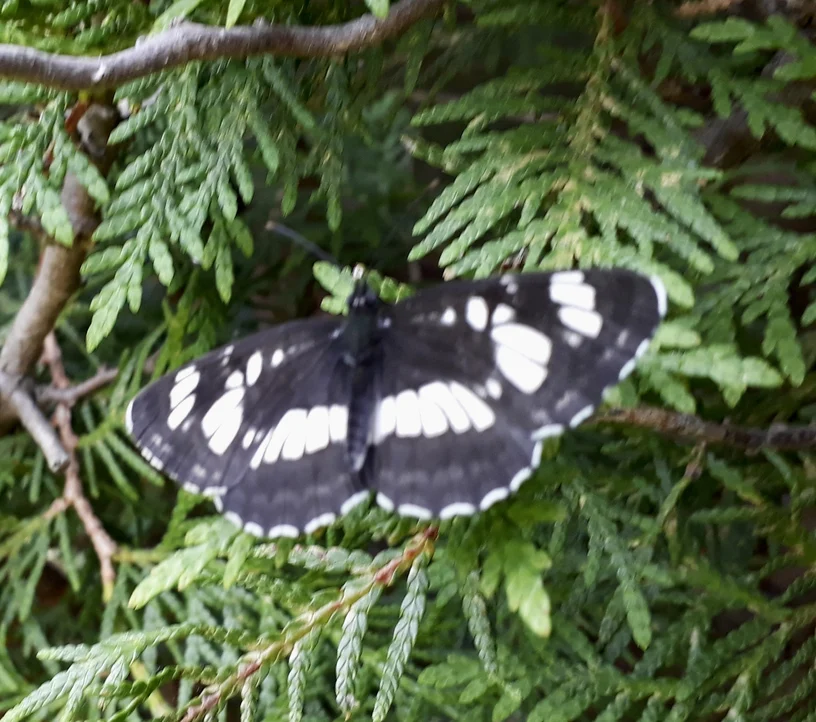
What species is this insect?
Neptis rivularis
